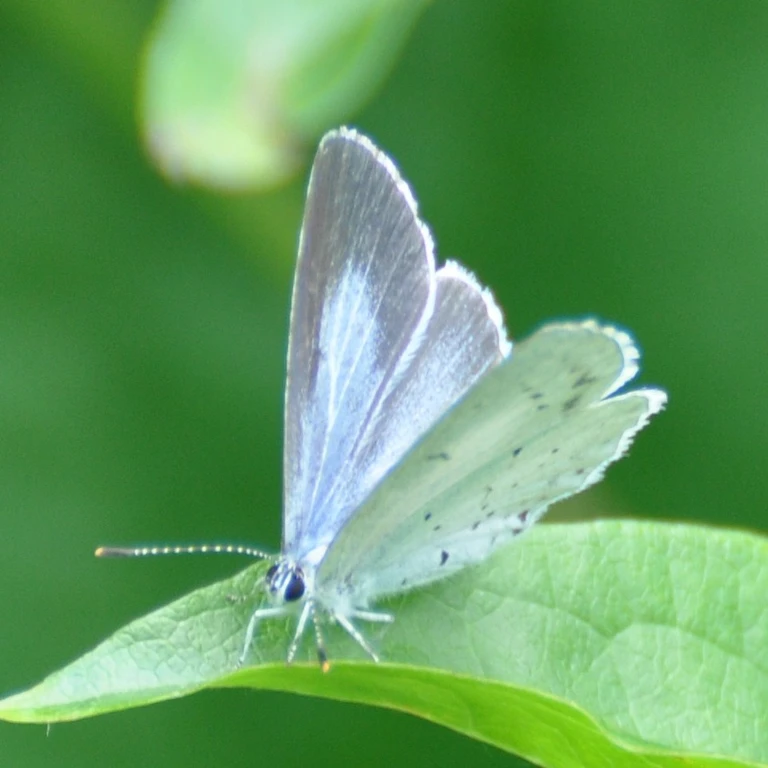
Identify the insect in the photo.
Celastrina argiolus
